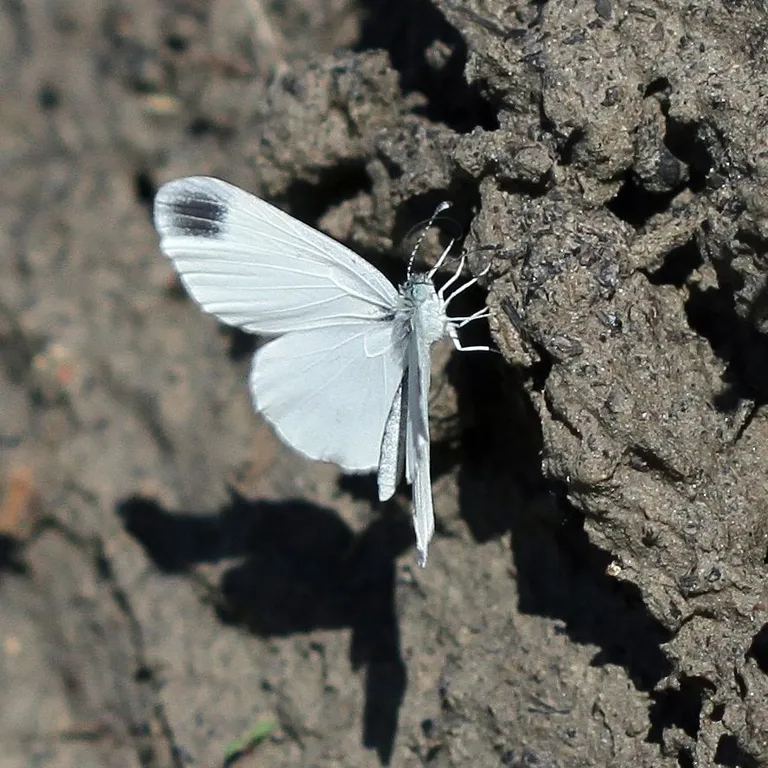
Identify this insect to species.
Leptidea sinapis/juvernica
